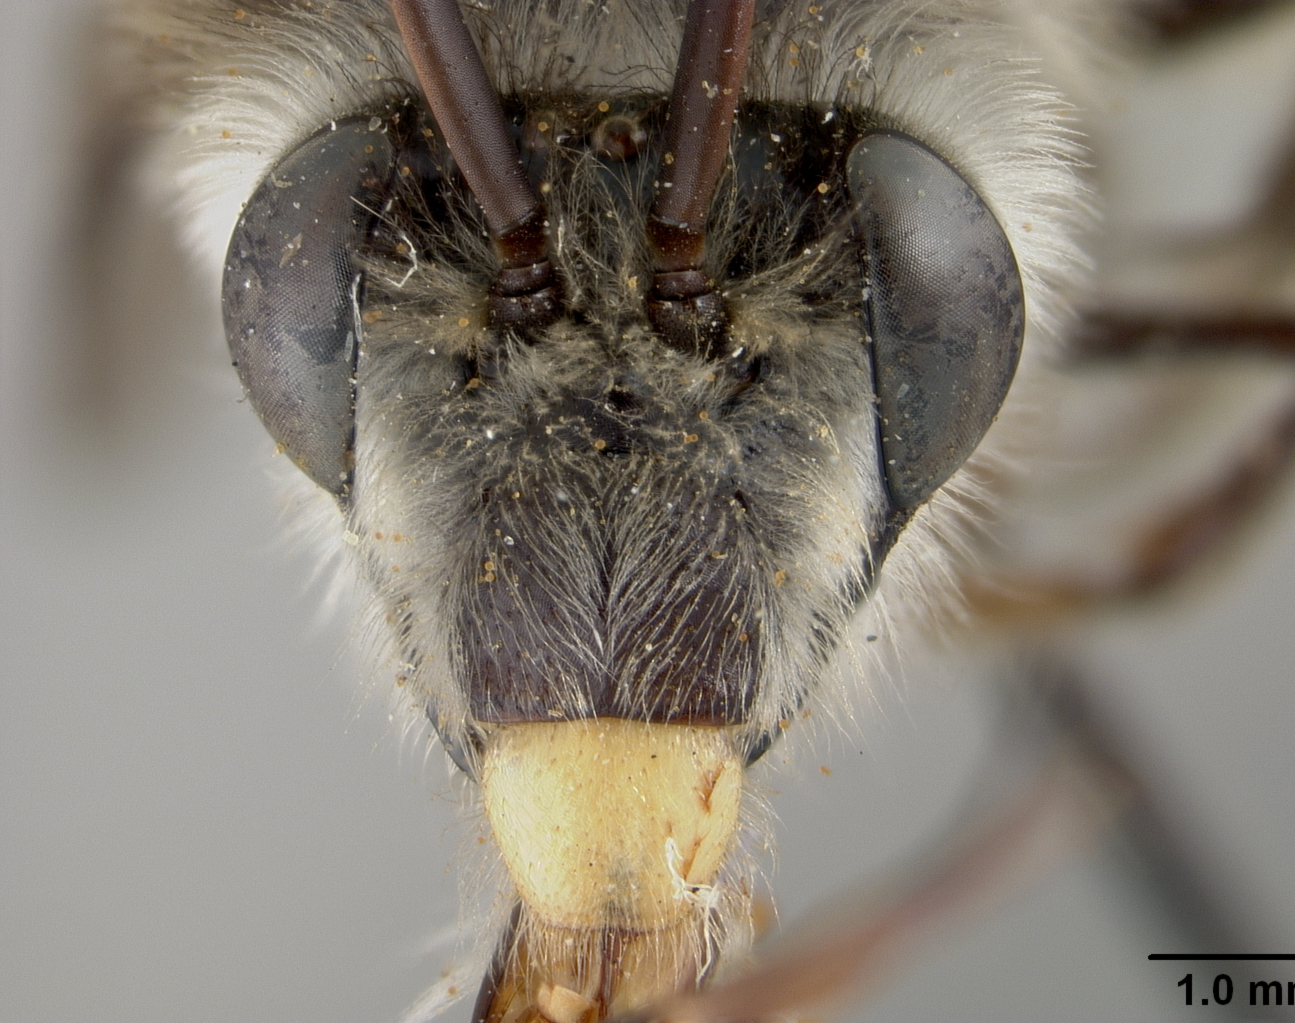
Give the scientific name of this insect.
Thygater arequipensis
